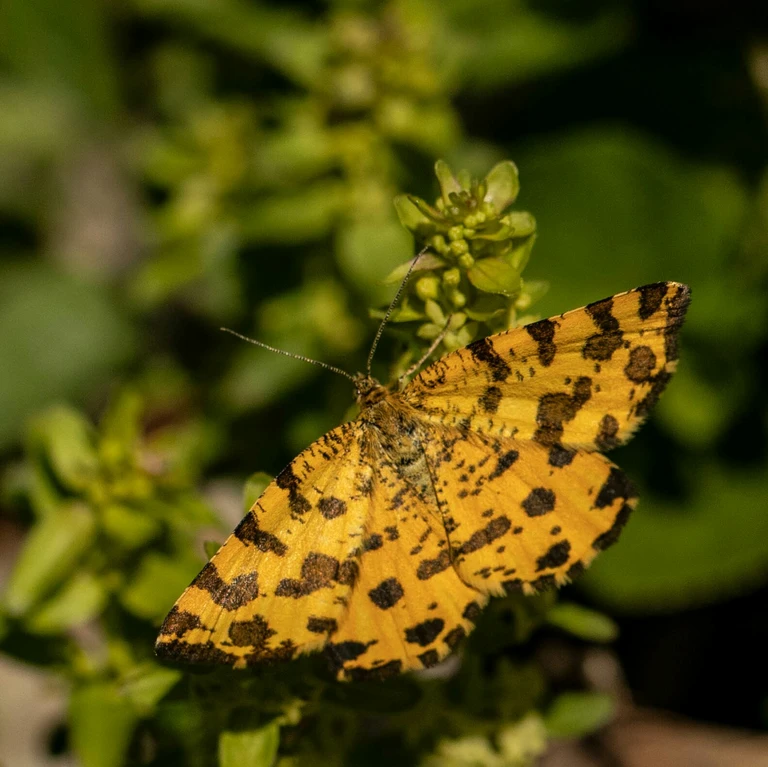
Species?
Pseudopanthera macularia
